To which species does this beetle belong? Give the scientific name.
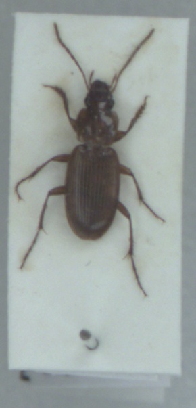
Platyderus depressus
